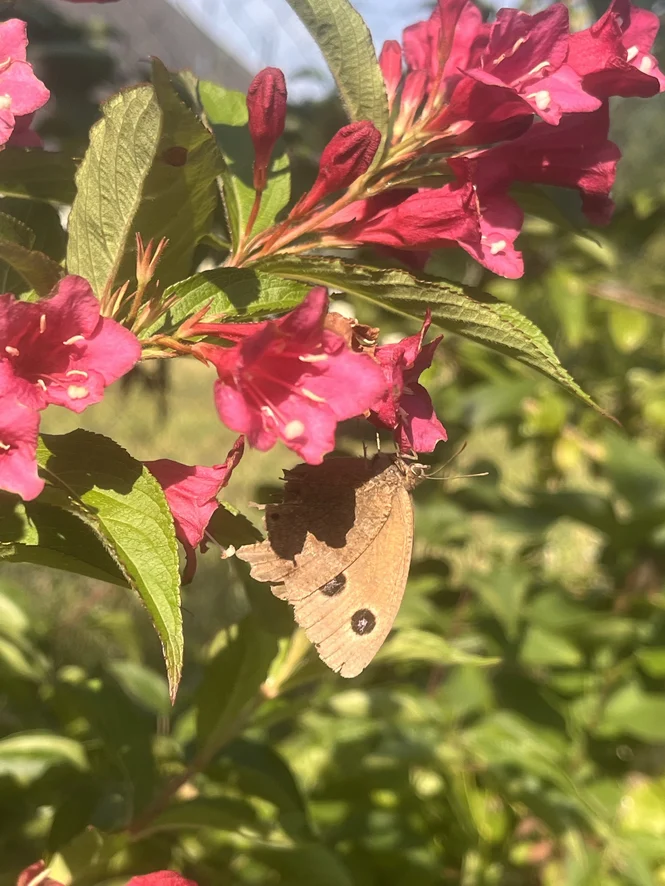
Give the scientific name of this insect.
Minois dryas
